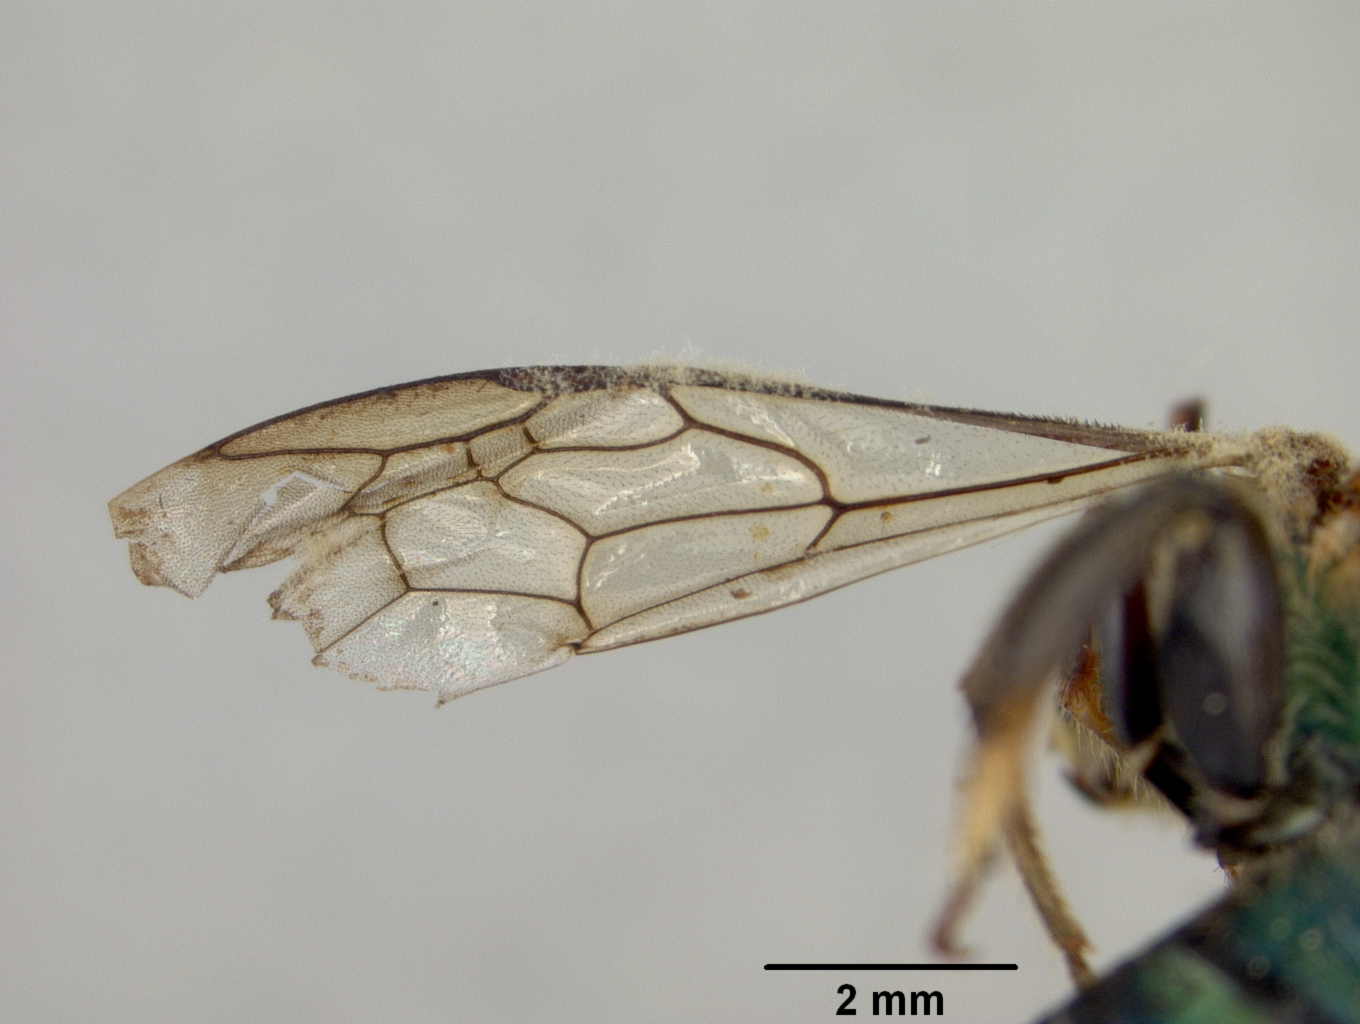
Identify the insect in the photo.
Caenohalictus uyacanus
